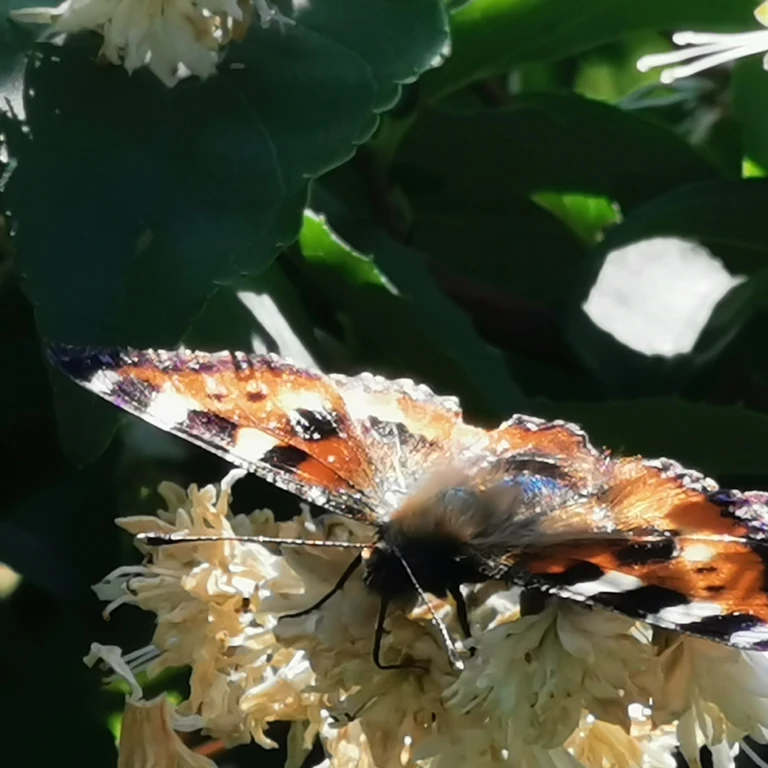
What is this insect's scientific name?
Aglais urticae
